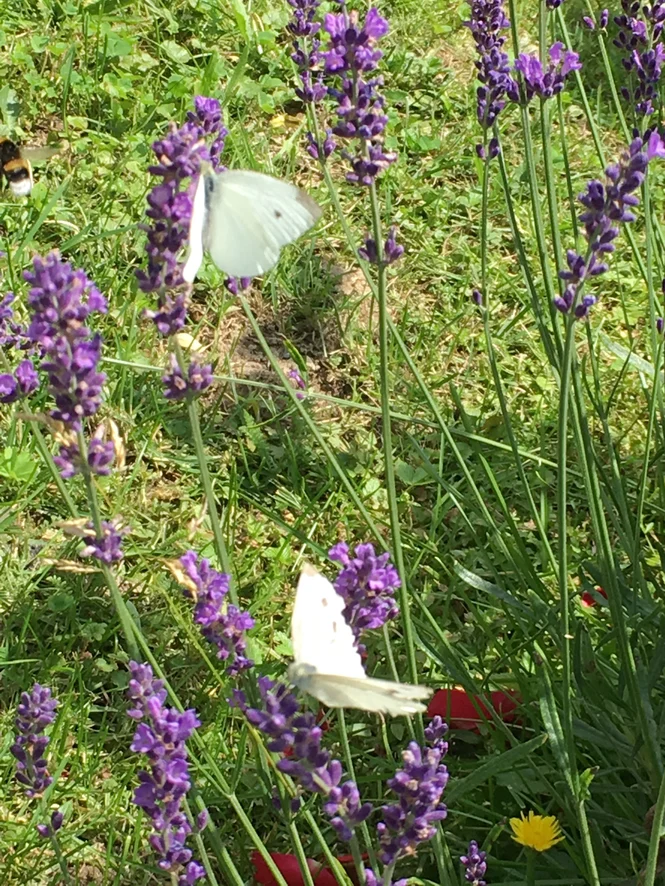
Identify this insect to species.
Pieris rapae
